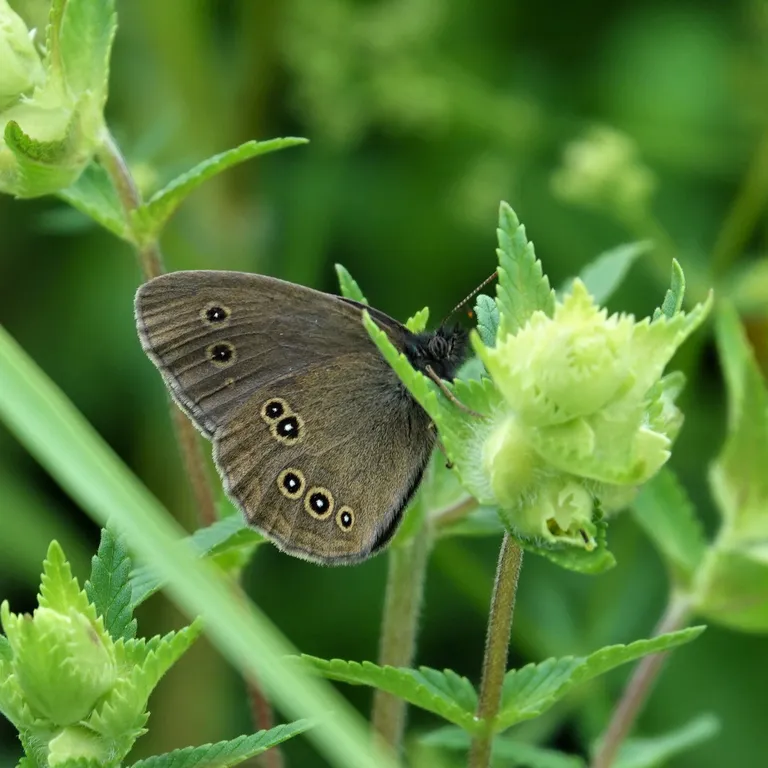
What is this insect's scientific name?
Aphantopus hyperantus
